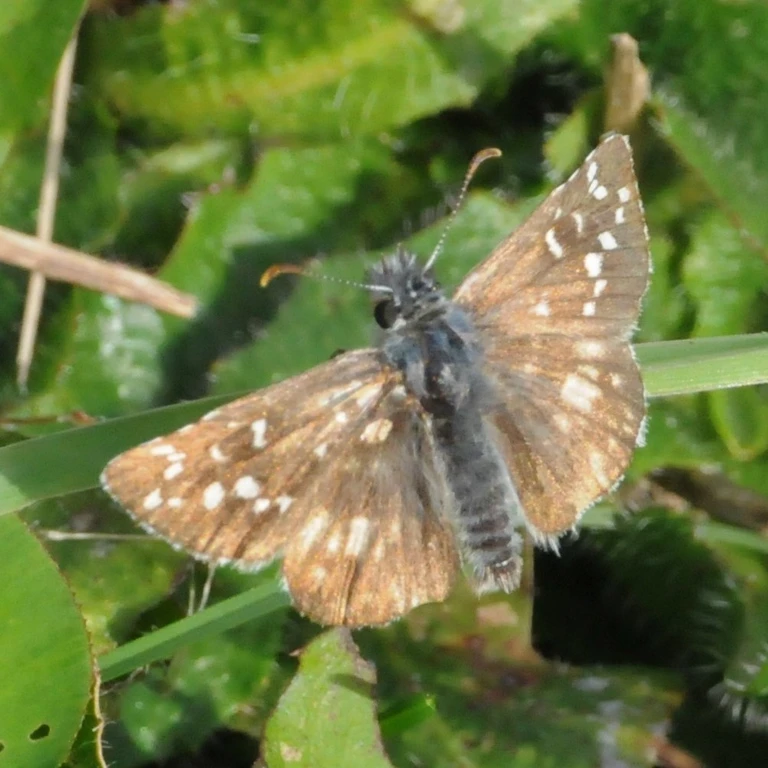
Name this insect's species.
Pyrgus armoricanus
